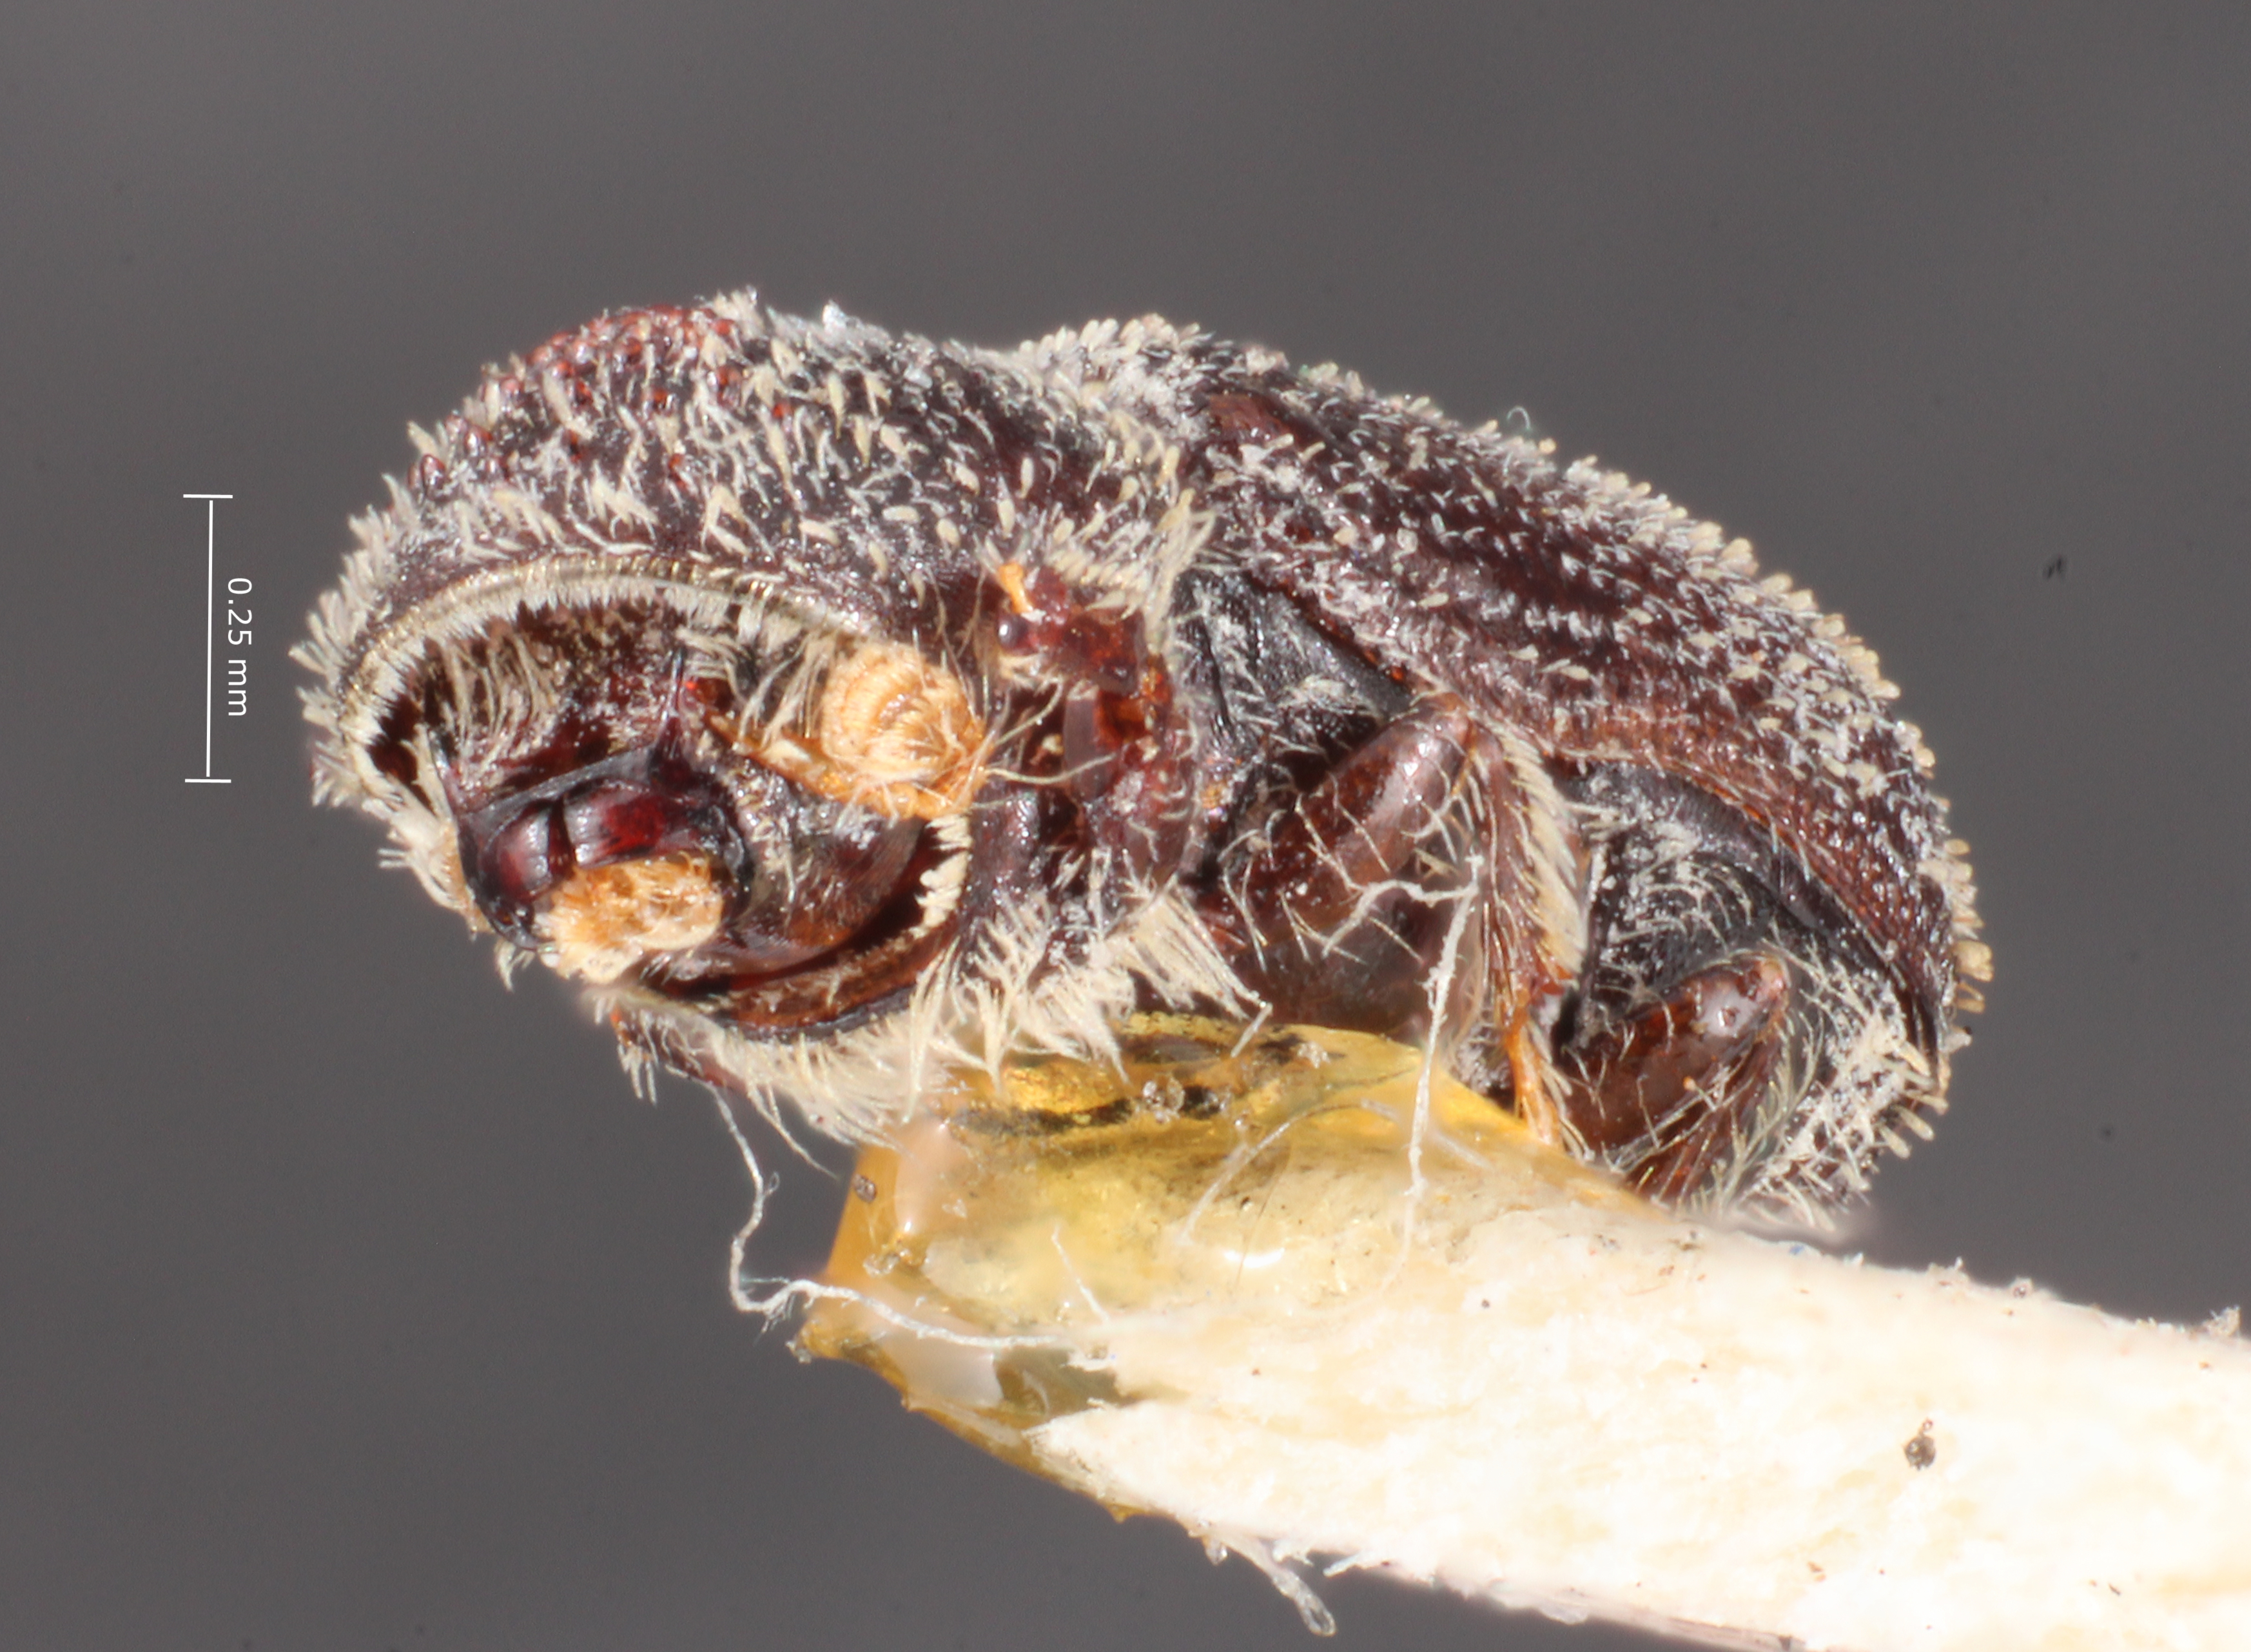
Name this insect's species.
Thysanoes xylophagus
